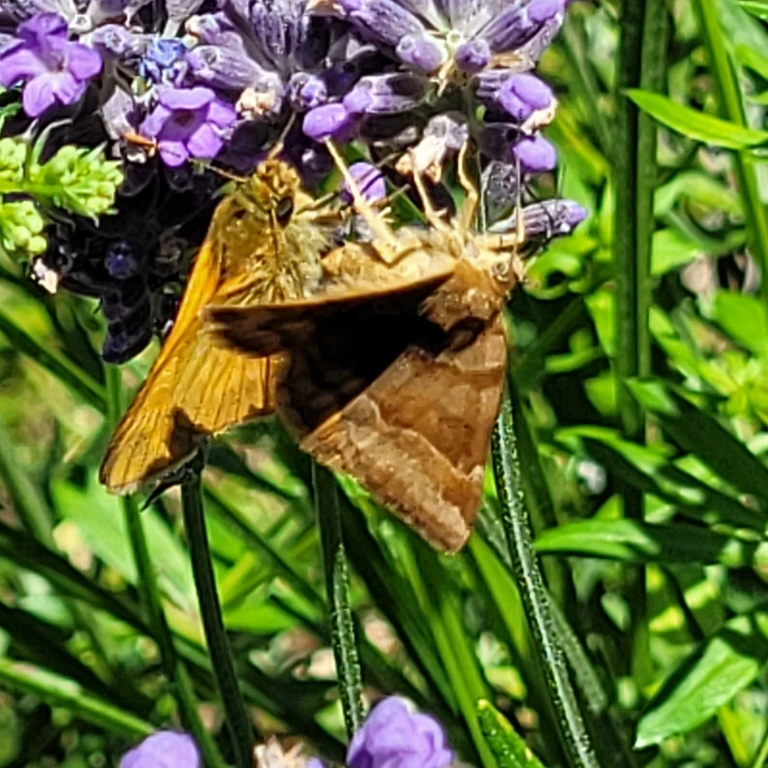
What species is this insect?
Euclidia glyphica
